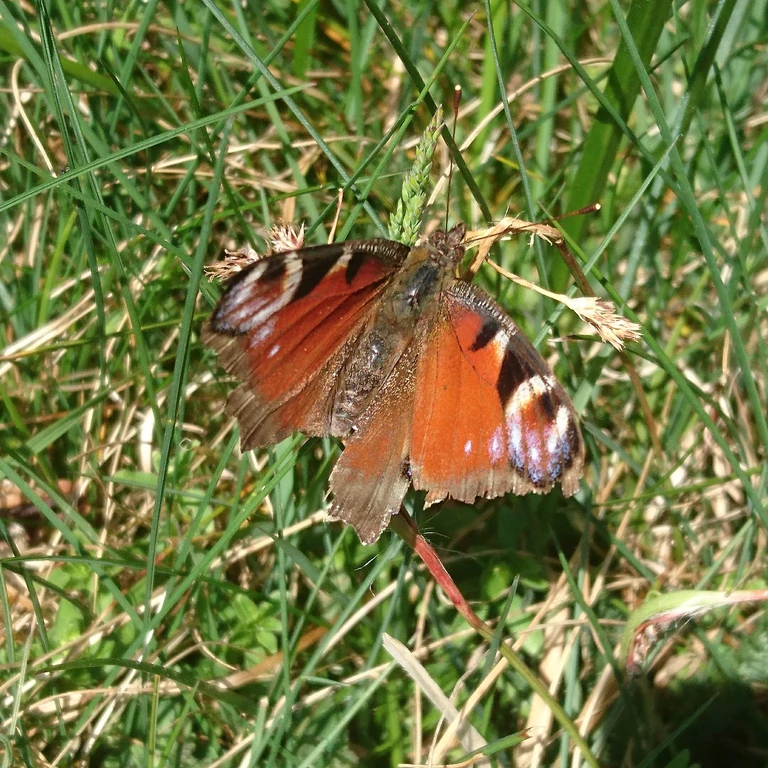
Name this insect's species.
Aglais io
